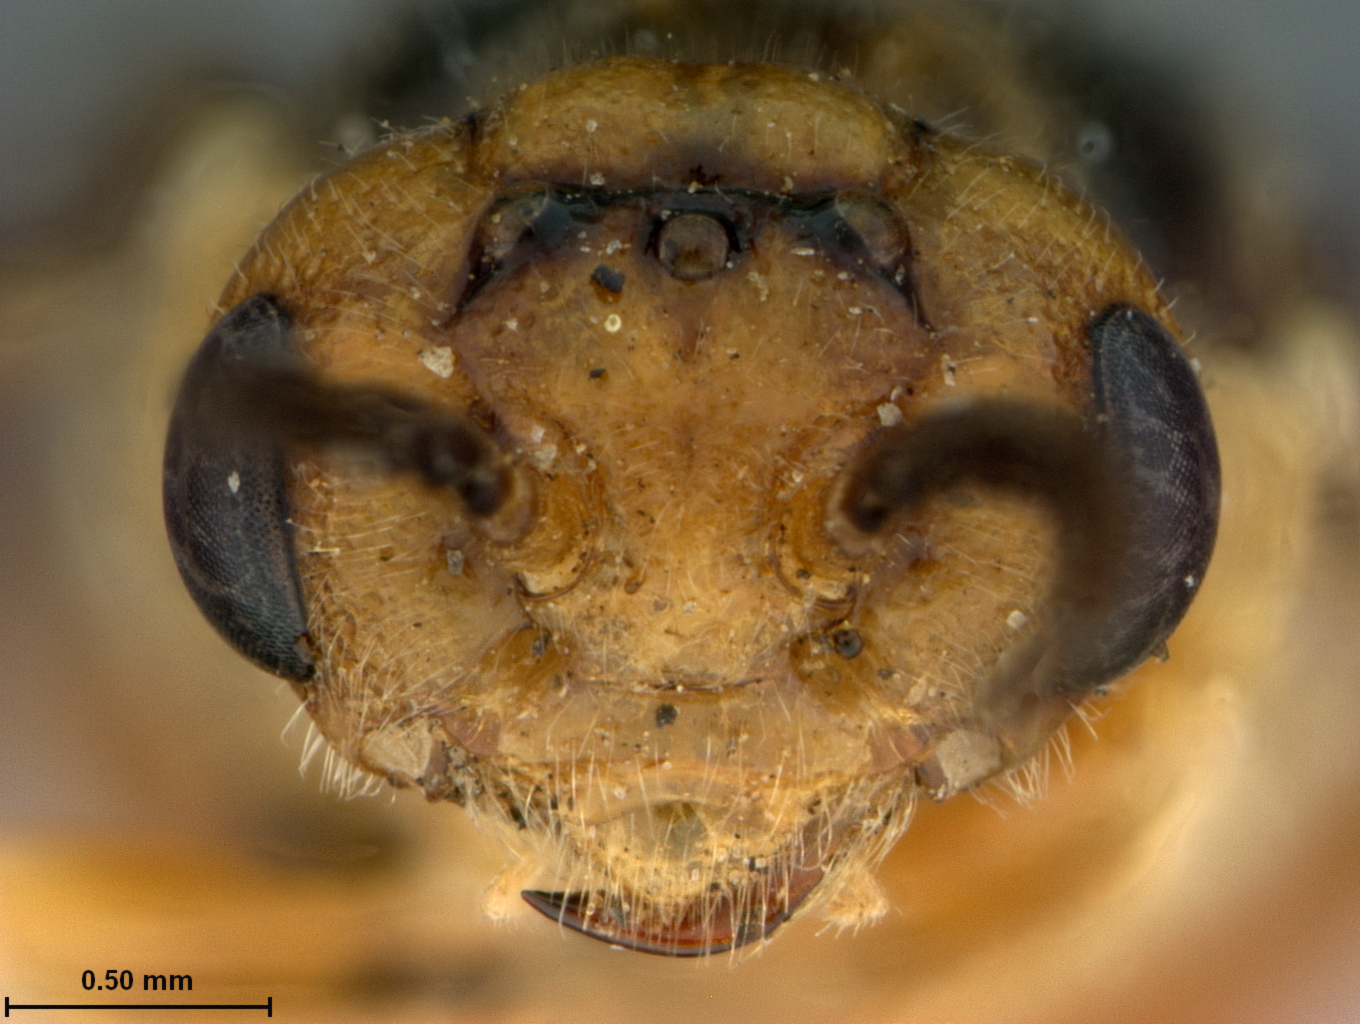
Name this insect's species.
Neodiprion nanulus
